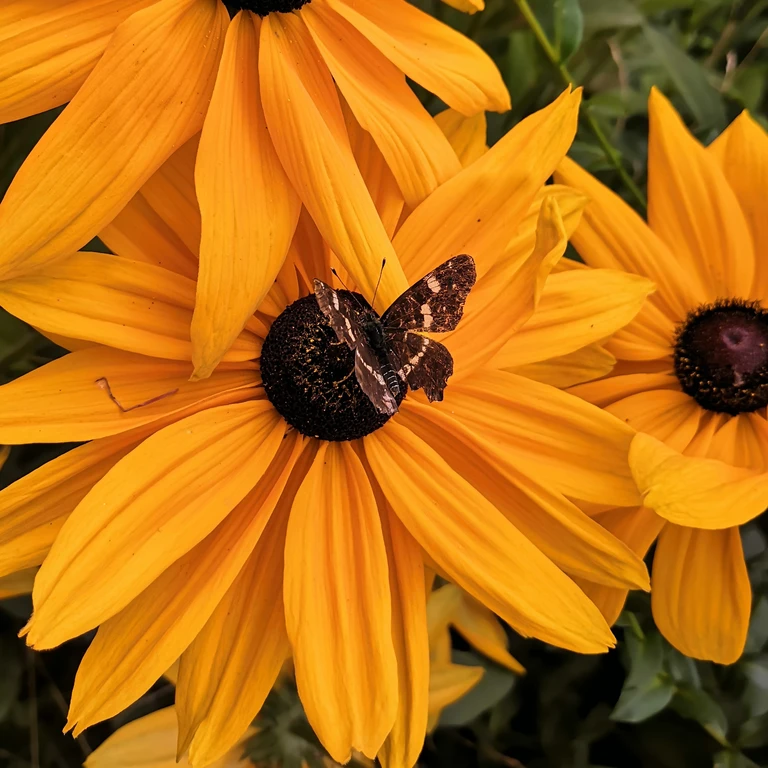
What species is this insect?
Araschnia levana
